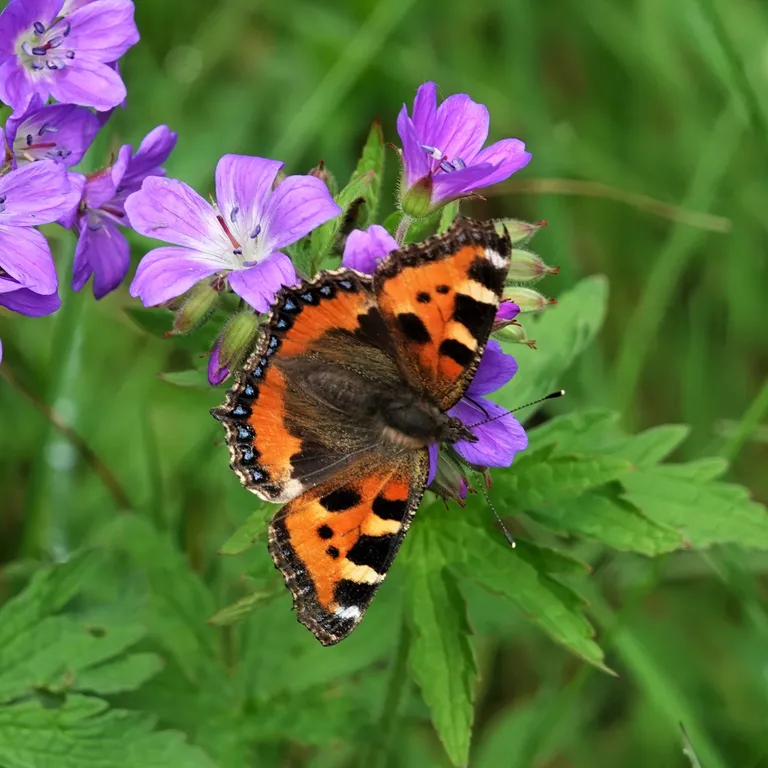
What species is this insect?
Aglais urticae
